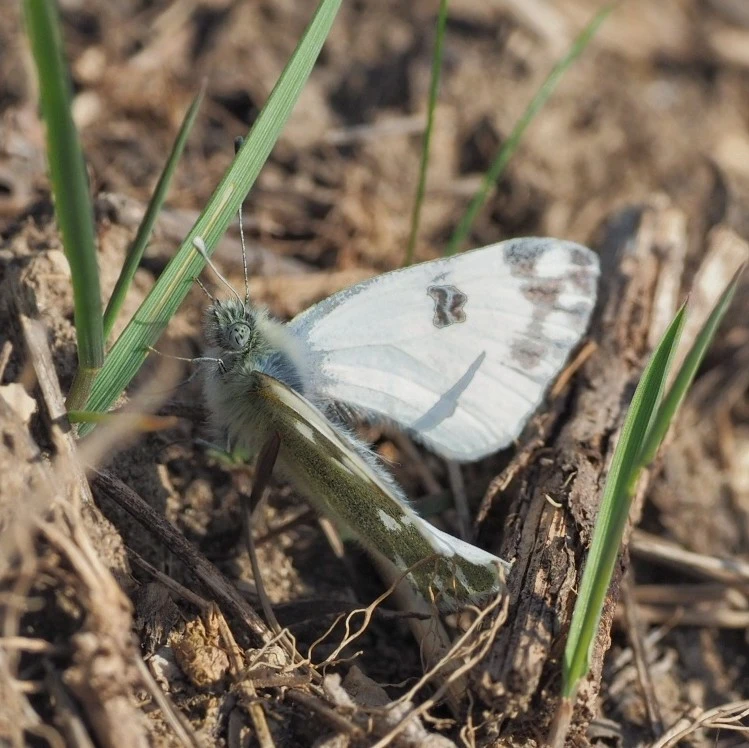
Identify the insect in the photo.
Pontia edusa
